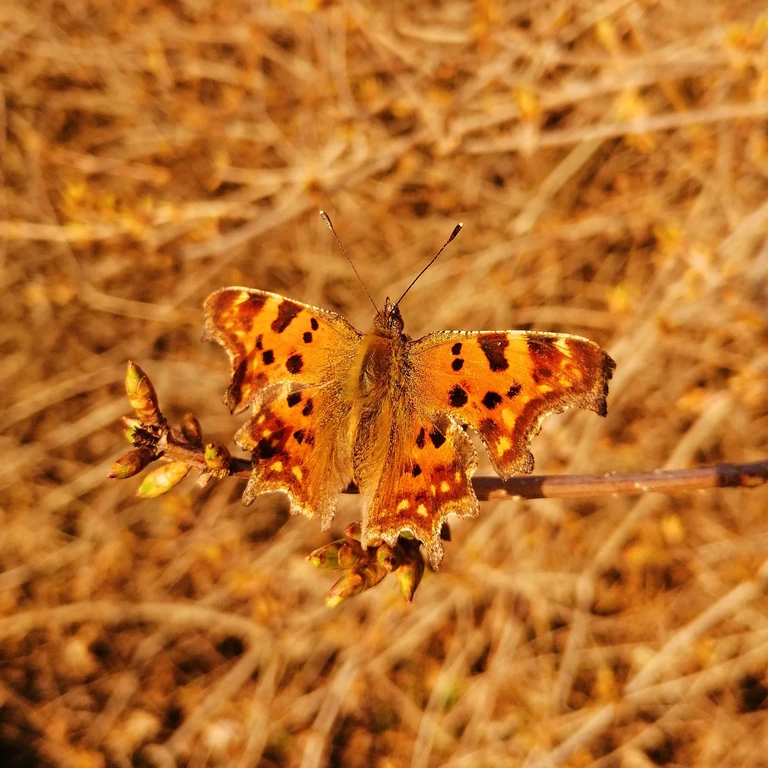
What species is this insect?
Polygonia c-album
